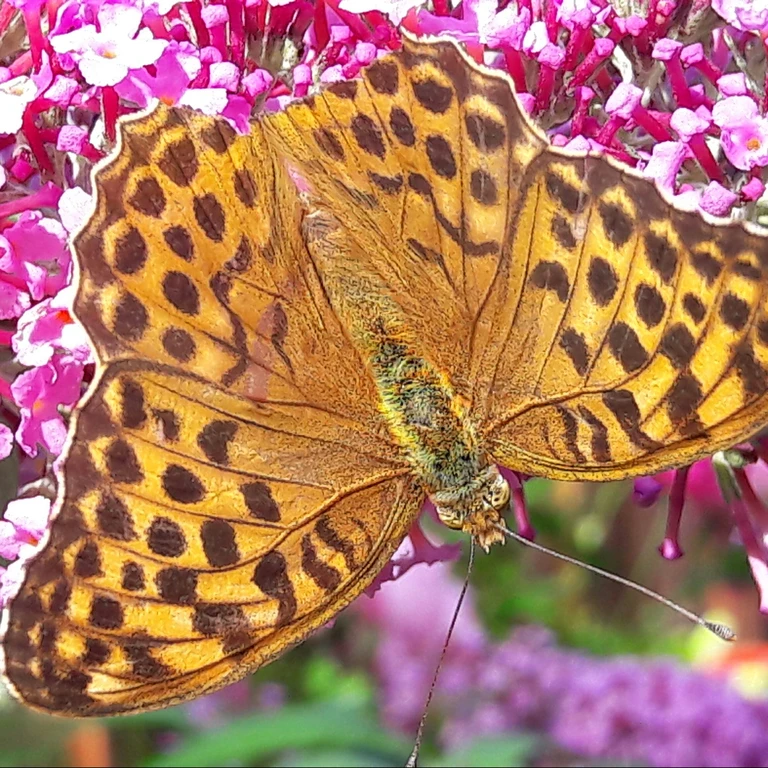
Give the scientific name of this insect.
Argynnis paphia
